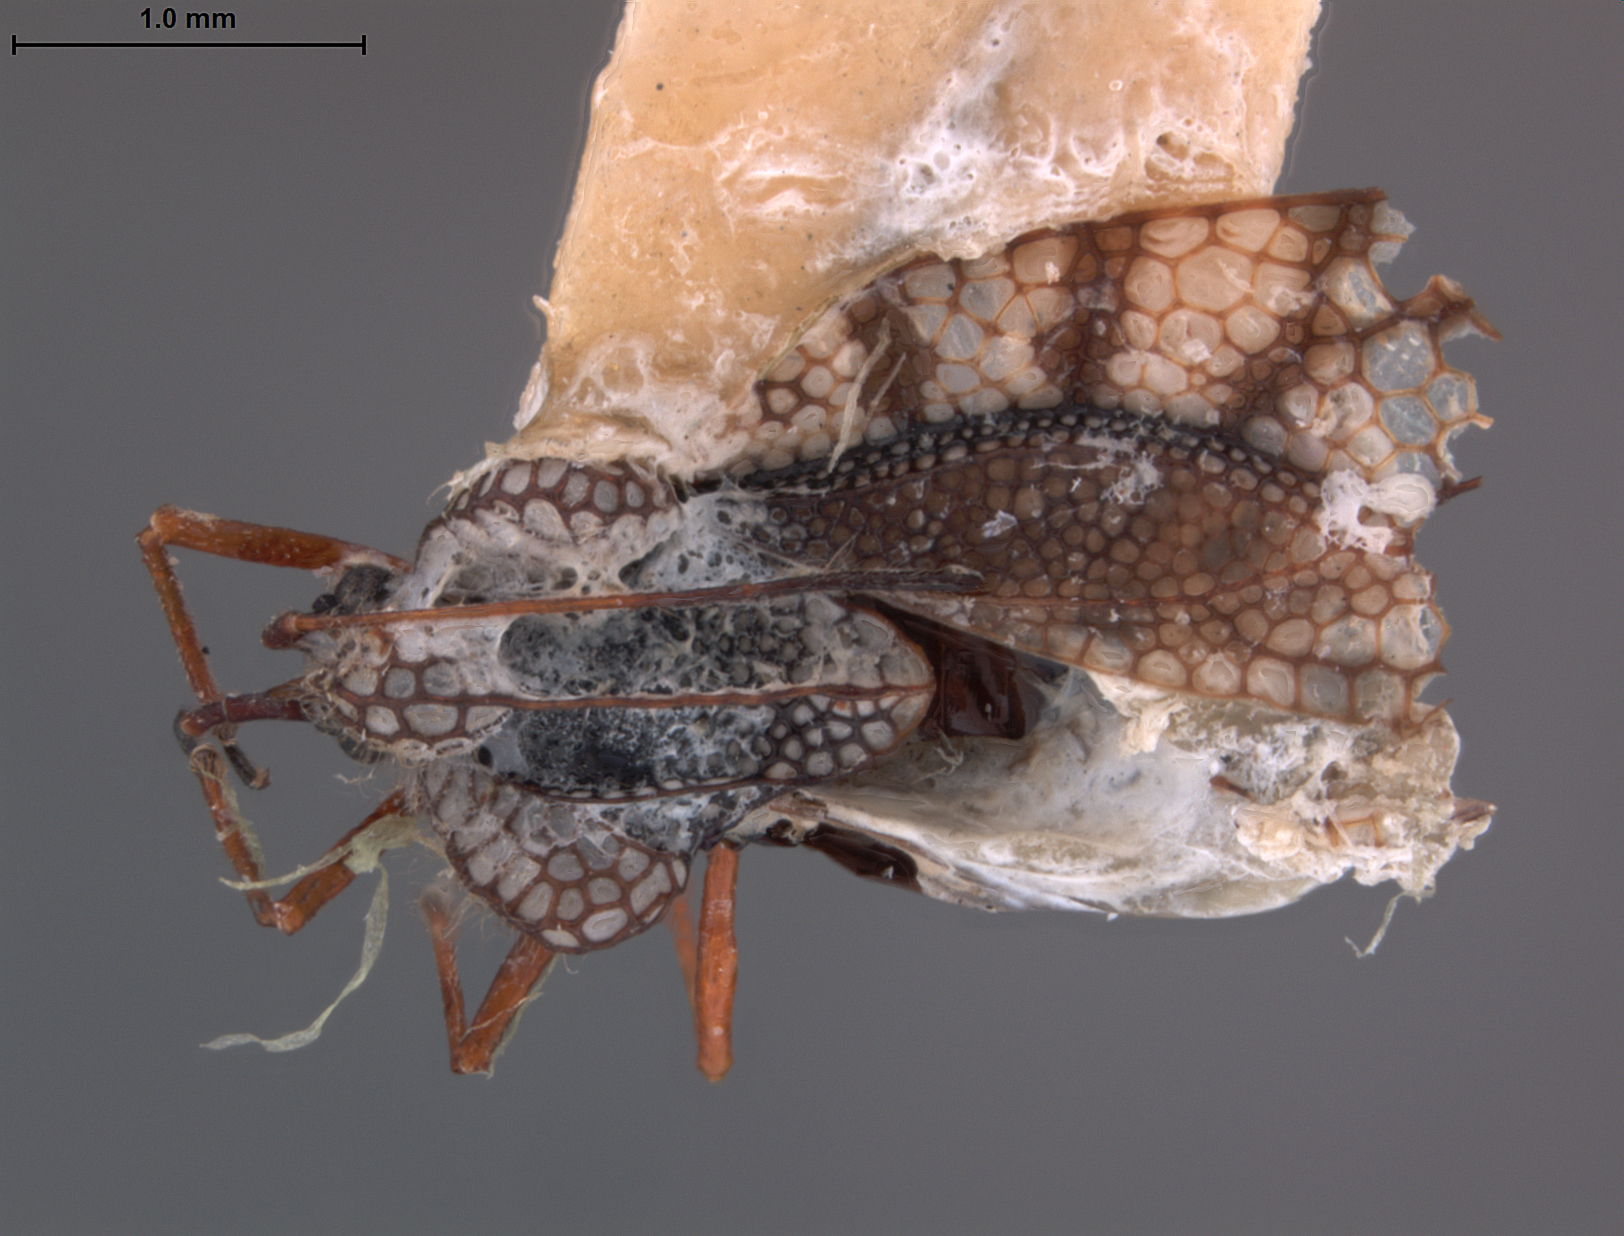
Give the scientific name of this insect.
Australotingis williamsi
